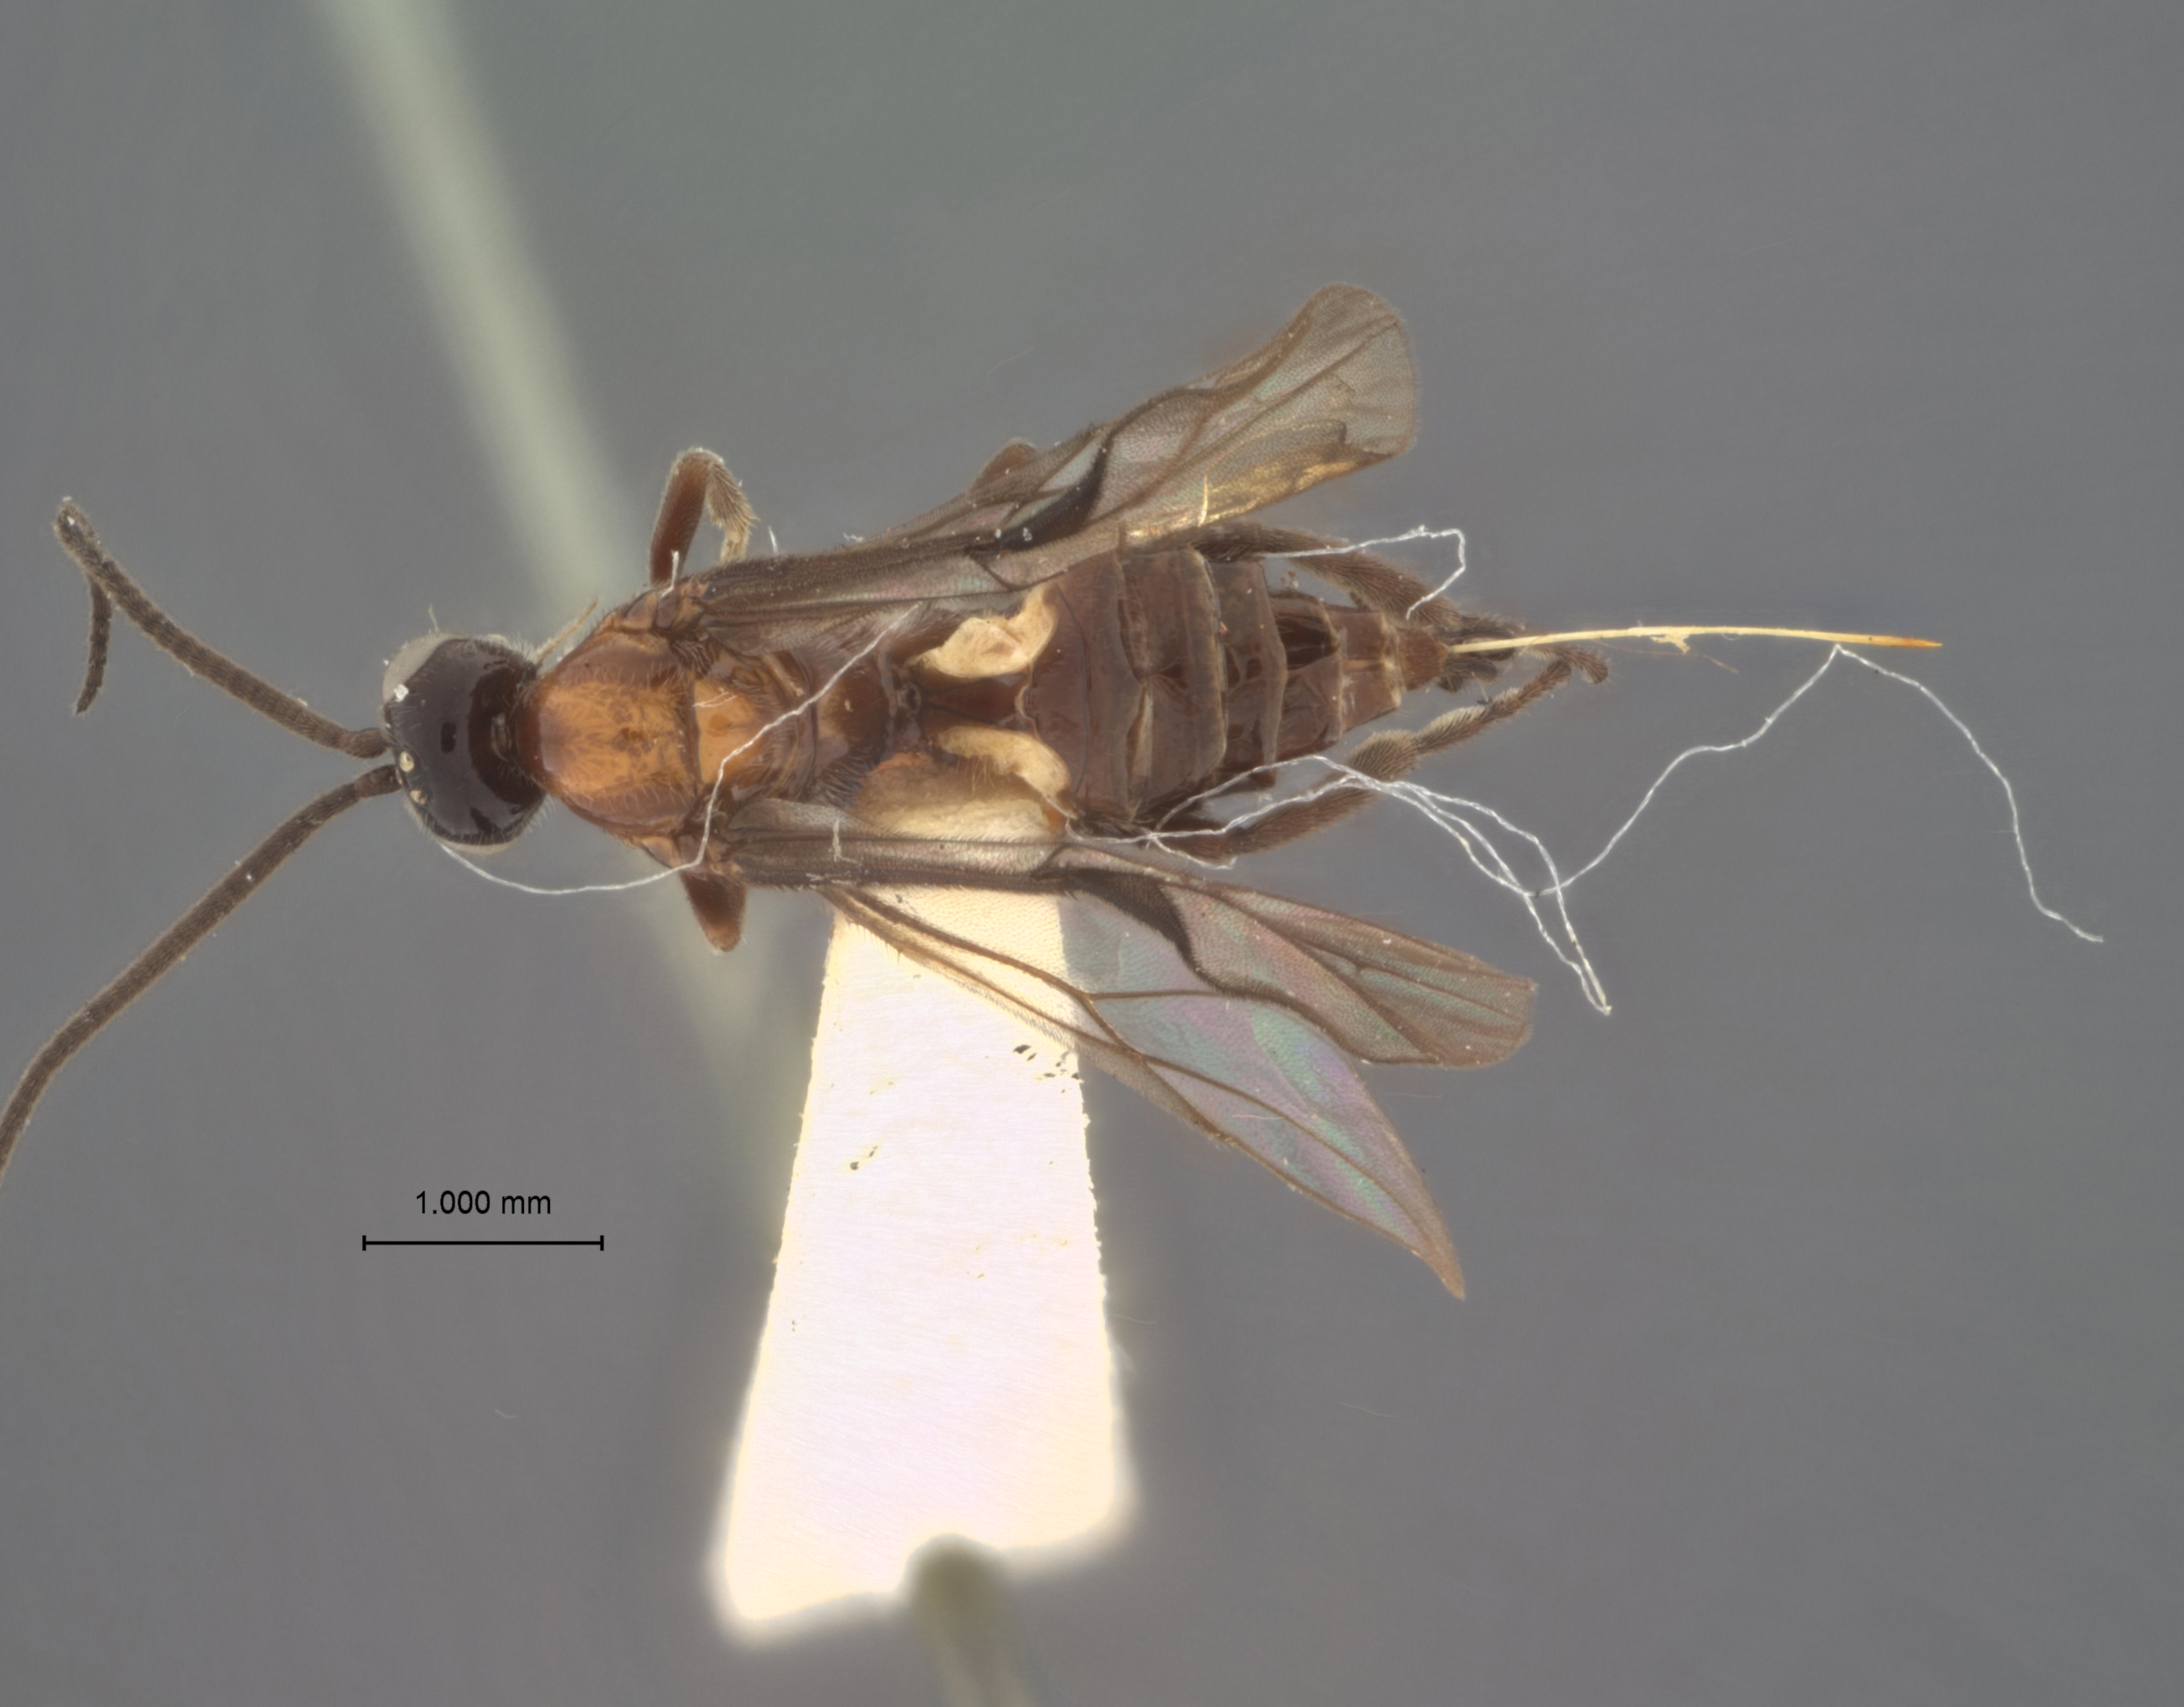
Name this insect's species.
Amyosoma leuzerae
